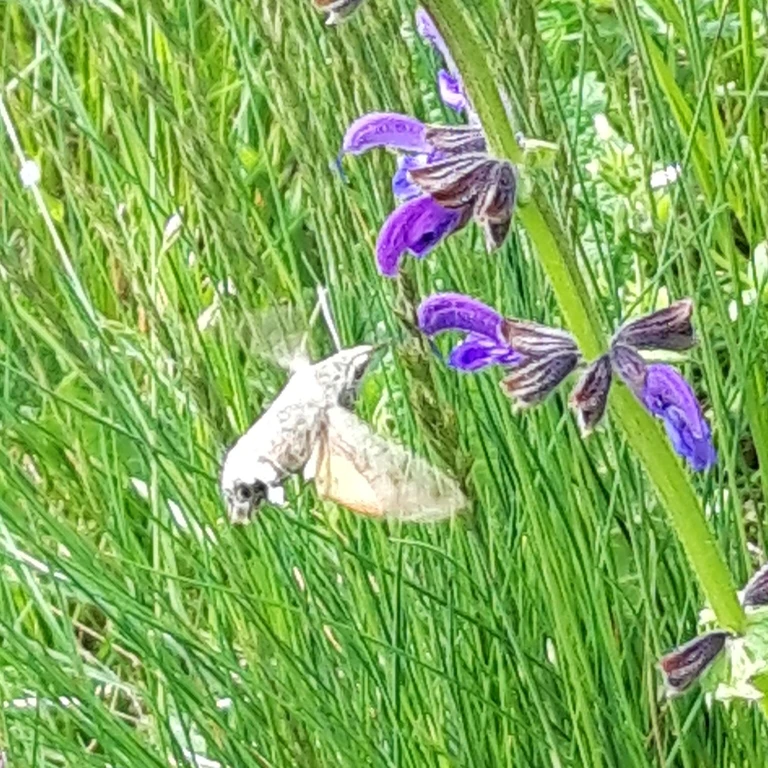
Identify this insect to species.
Macroglossum stellatarum
